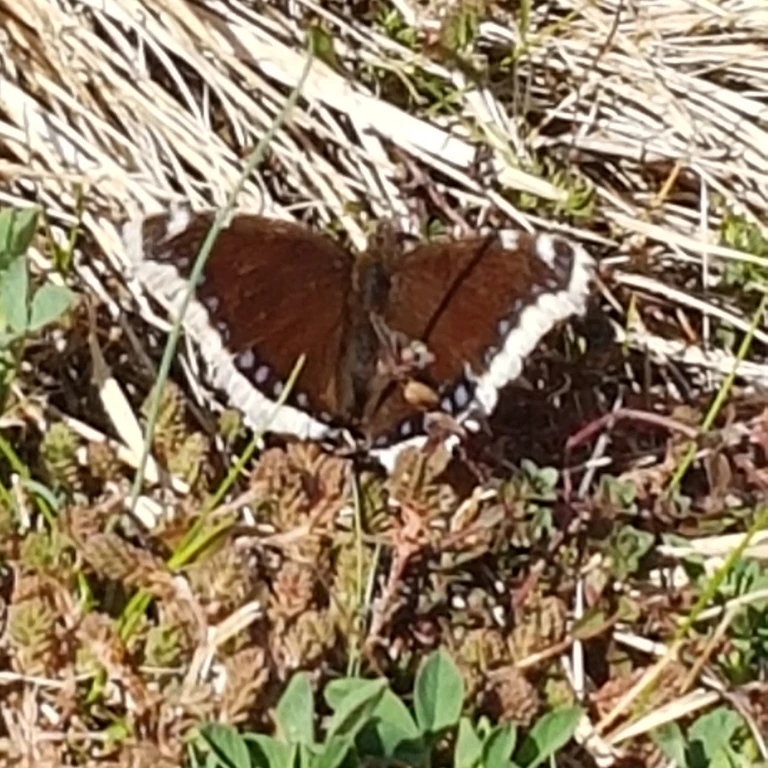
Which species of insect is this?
Nymphalis antiopa
